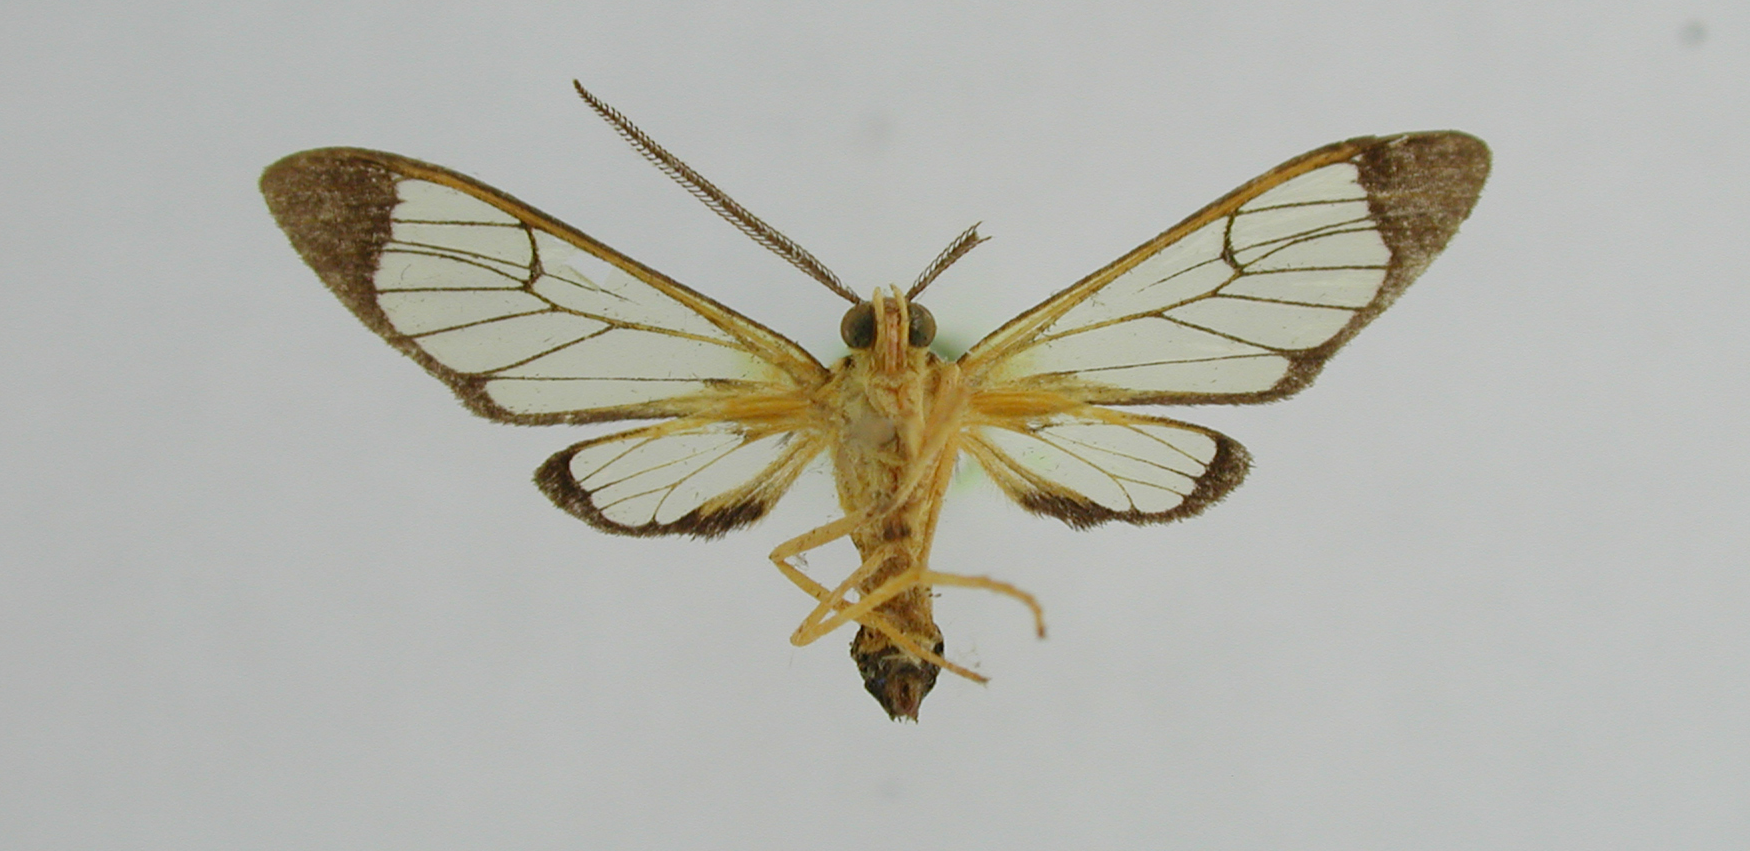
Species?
Cosmosoma cingla (also Dycladia cingla)
